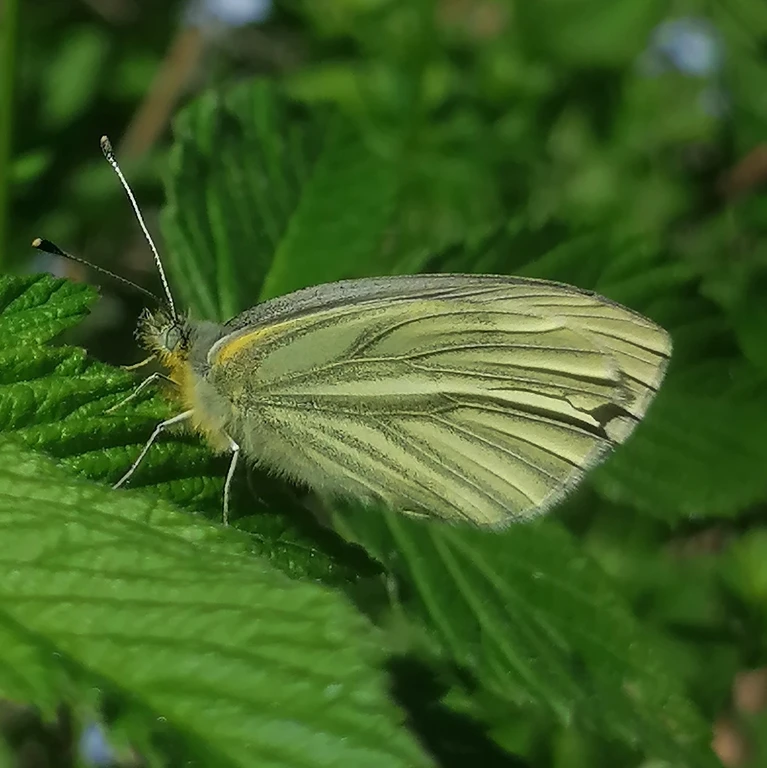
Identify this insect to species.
Pieris bryoniae
